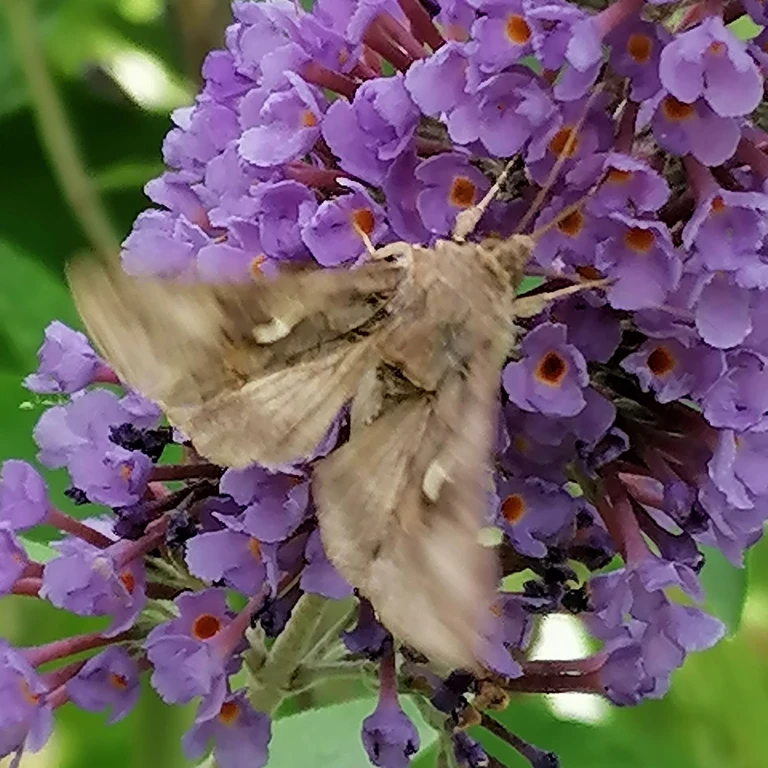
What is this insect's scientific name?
Autographa gamma
